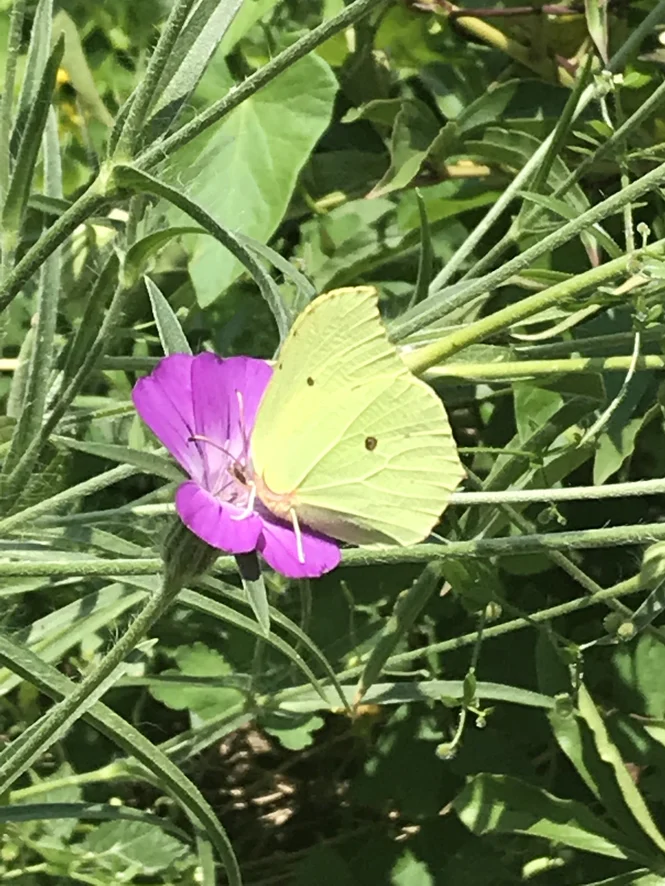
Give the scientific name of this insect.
Gonepteryx rhamni
